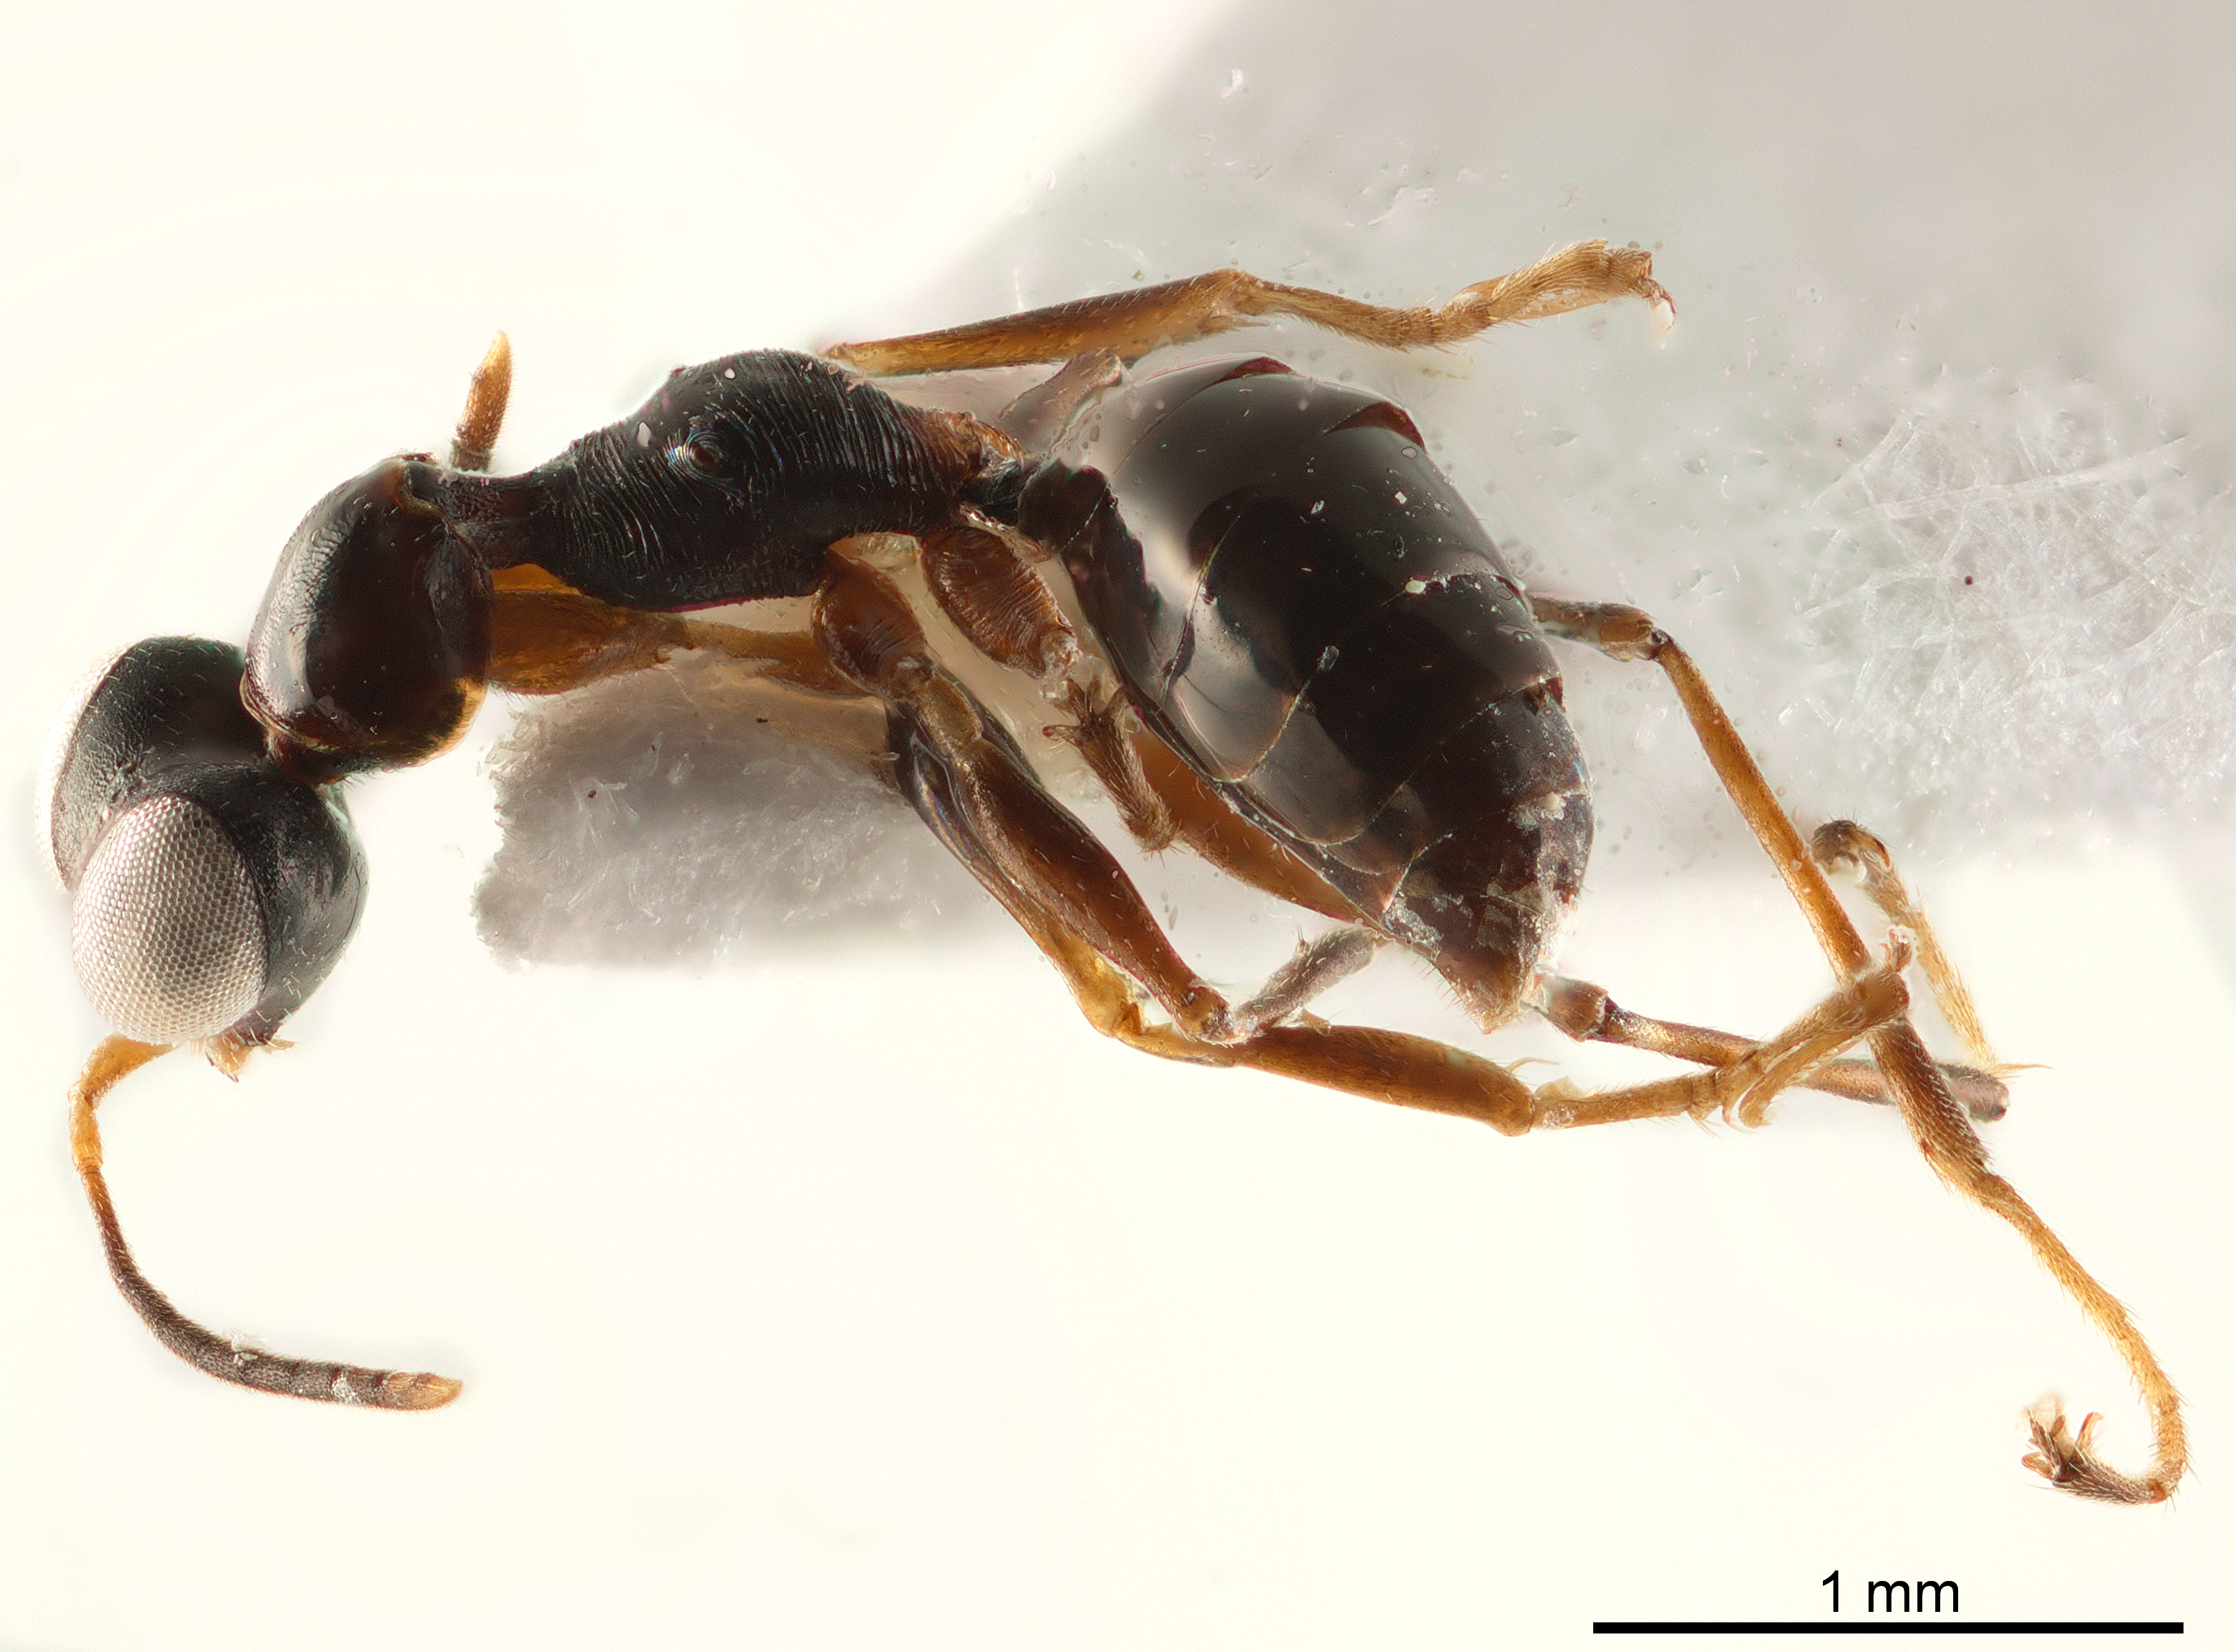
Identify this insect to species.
Haplogonatopus hernandezae
